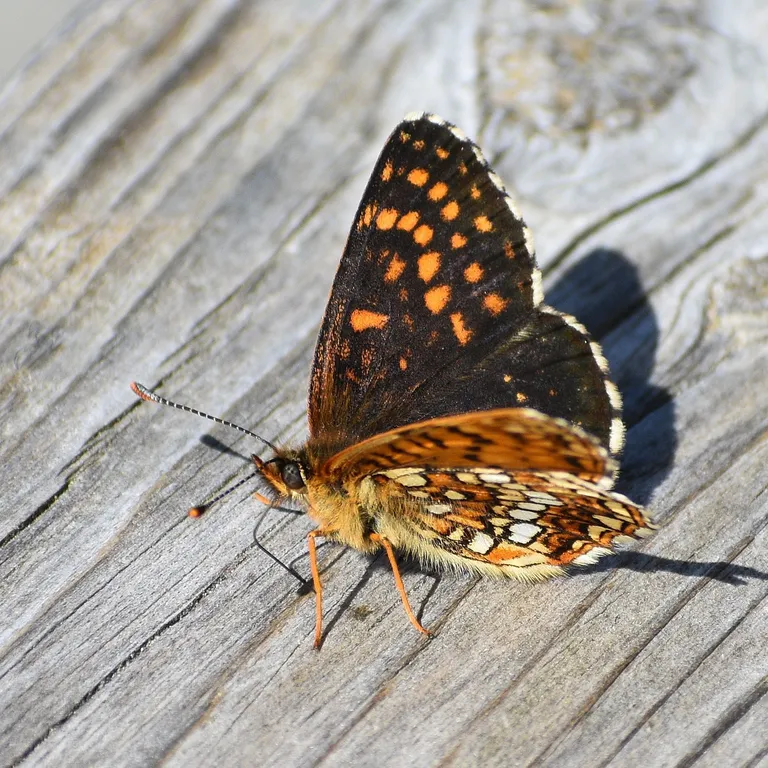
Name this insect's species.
Melitaea diamina
